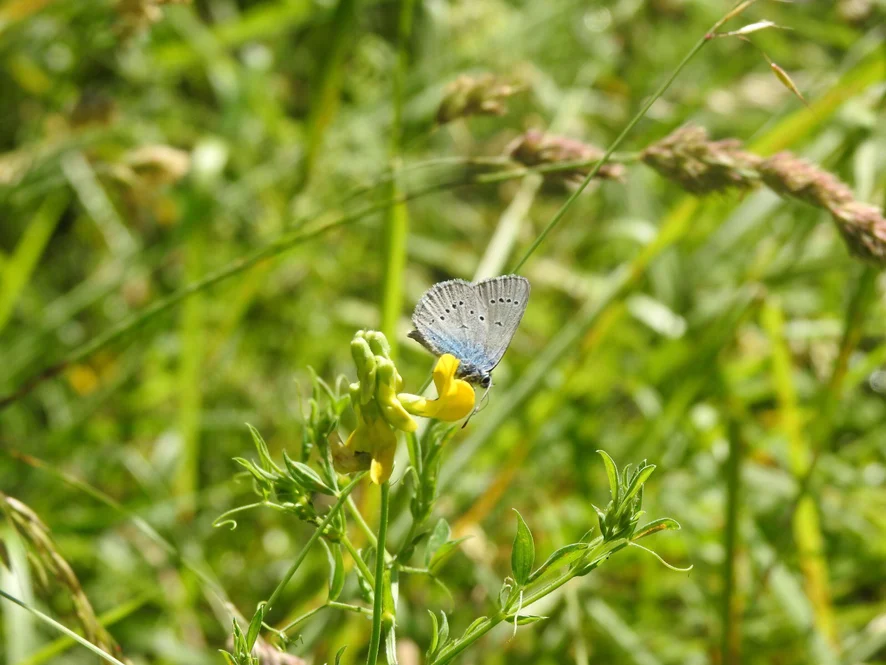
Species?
Cyaniris semiargus
